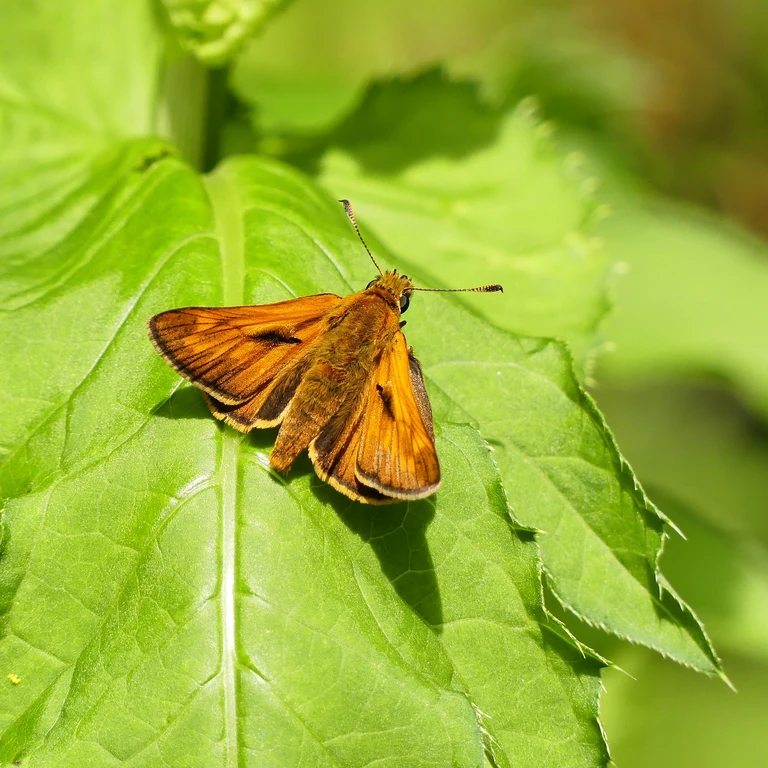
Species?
Ochlodes sylvanus (also Ochlodes venata)
